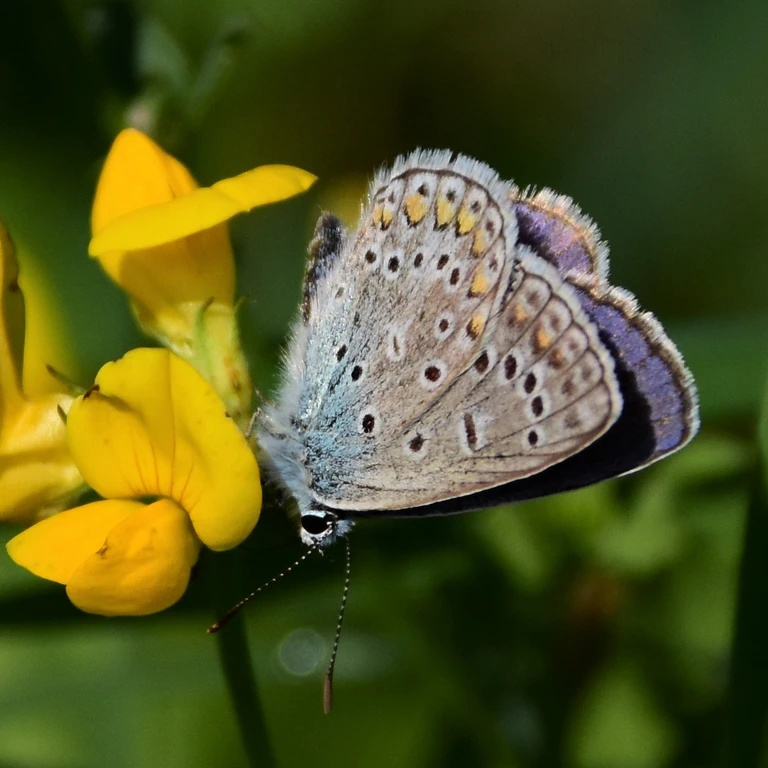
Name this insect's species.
Polyommatus icarus
